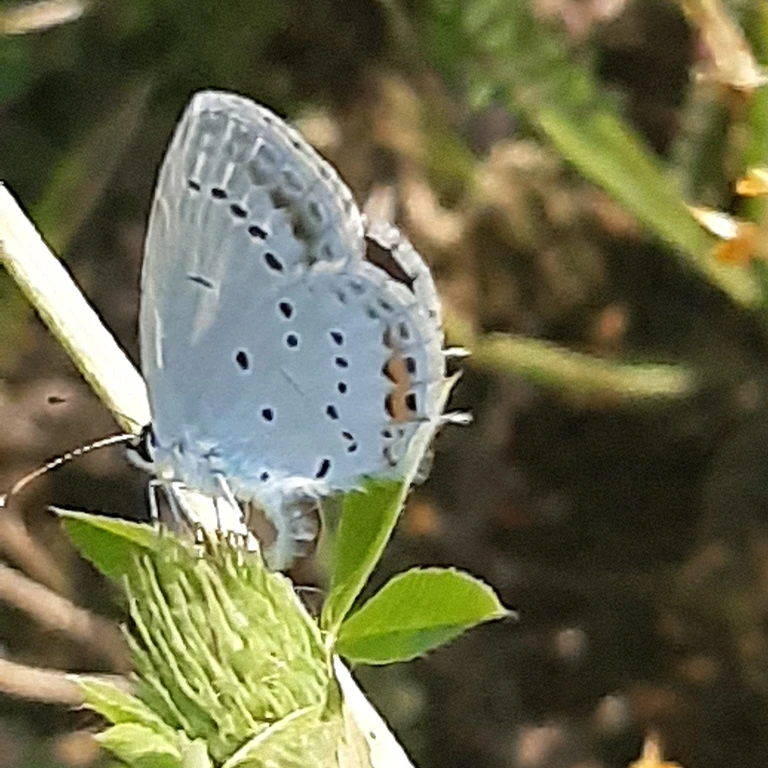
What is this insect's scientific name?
Cupido argiades (also Elkalyce argiades)
